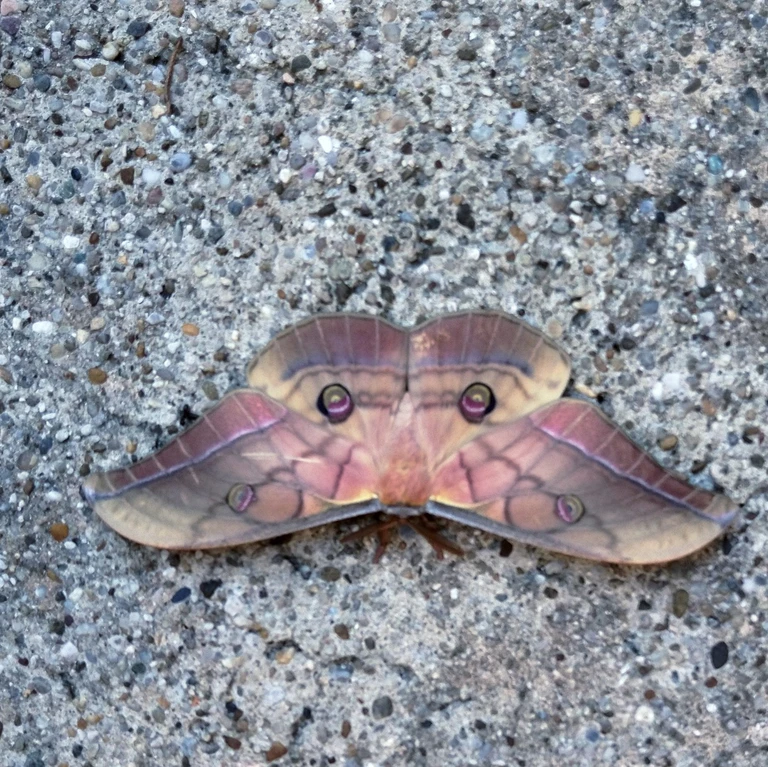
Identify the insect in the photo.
Antheraea yamamai
